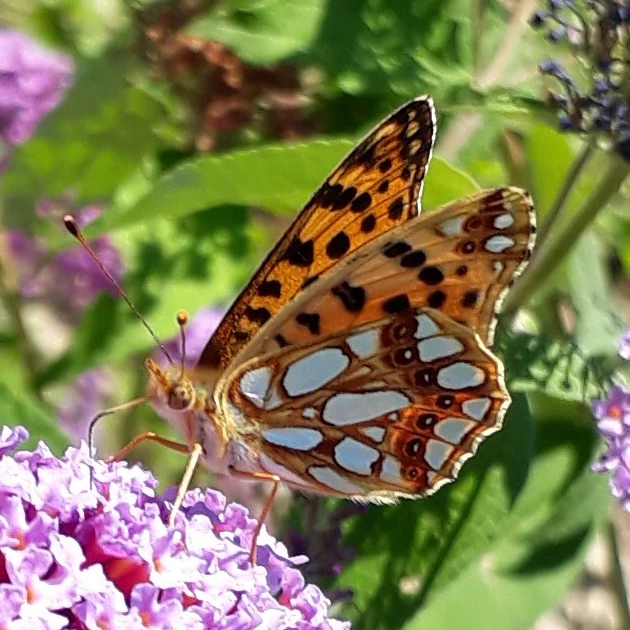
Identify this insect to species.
Issoria lathonia
